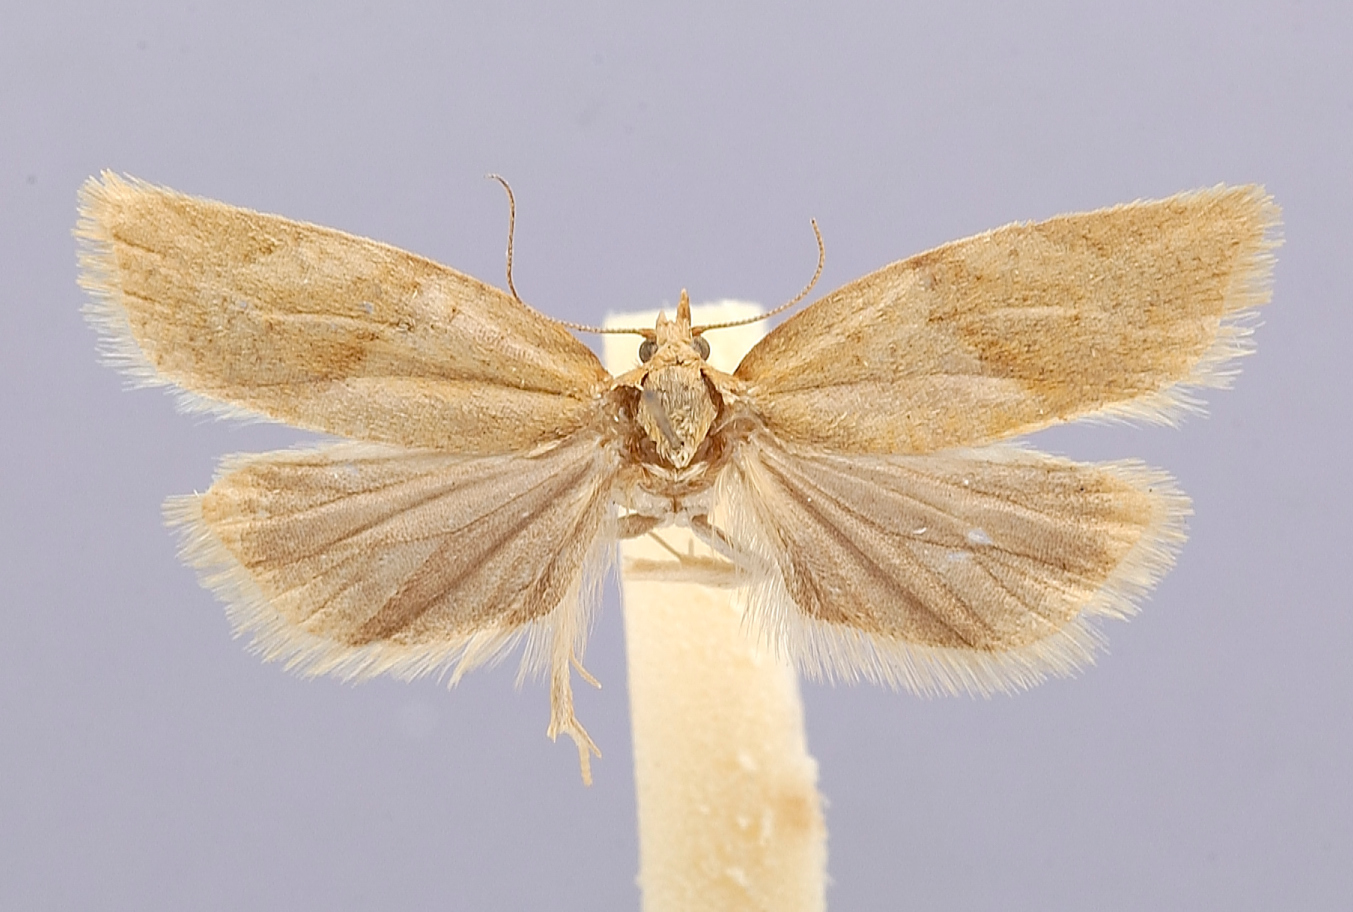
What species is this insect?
Clepsis monticolana
